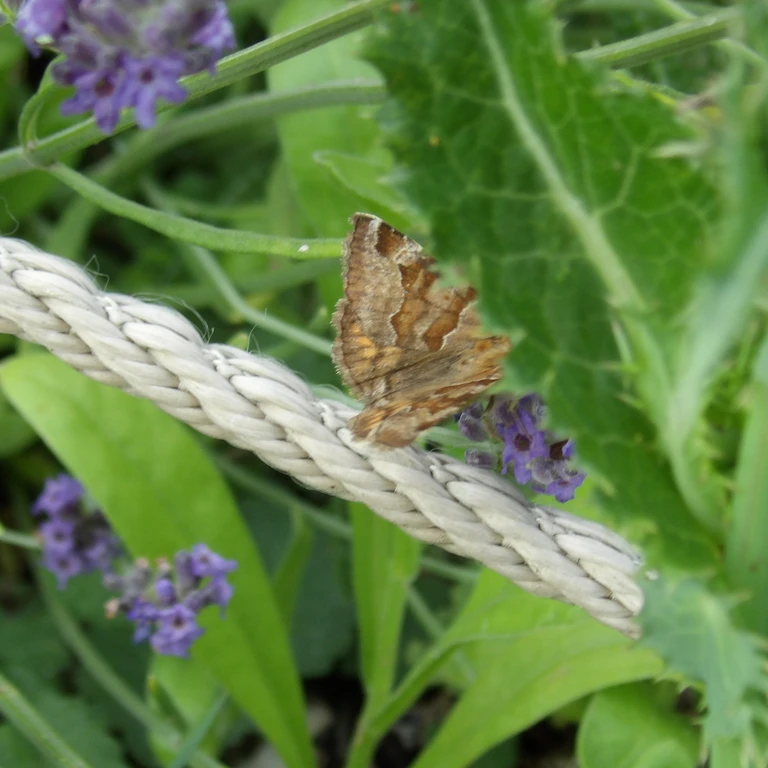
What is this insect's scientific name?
Euclidia glyphica
